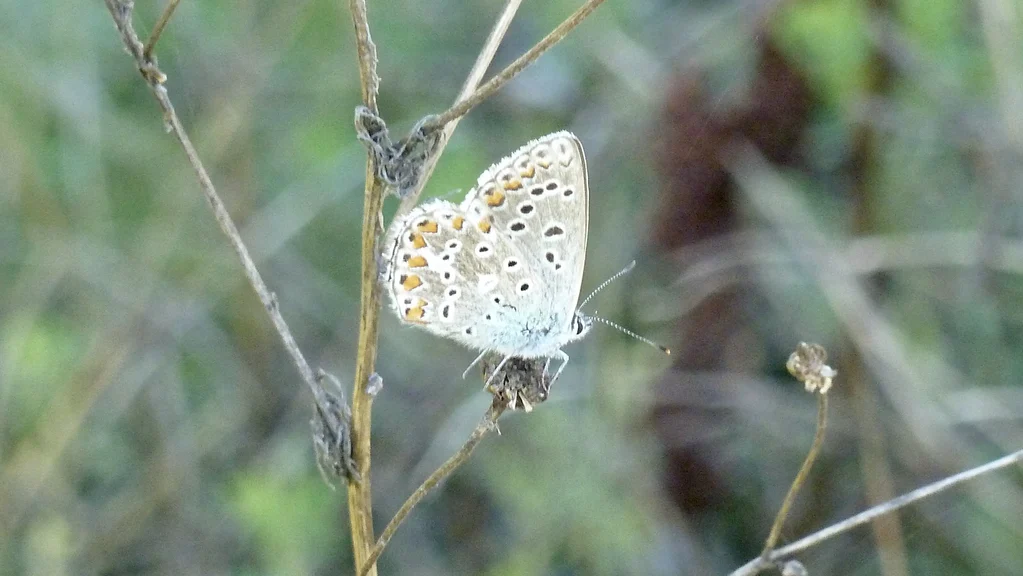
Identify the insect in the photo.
Polyommatus icarus
